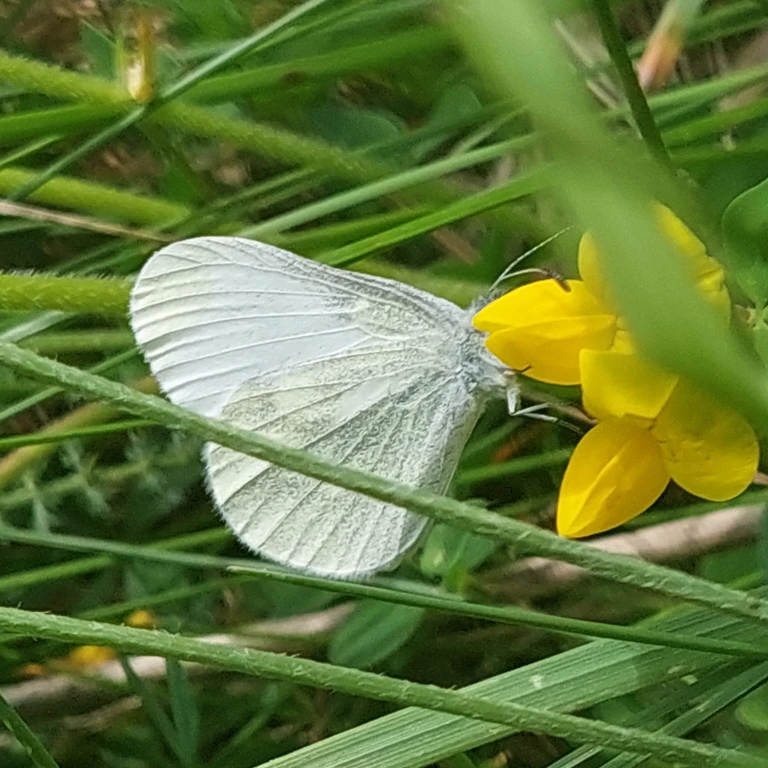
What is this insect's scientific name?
Leptidea sinapis/juvernica
